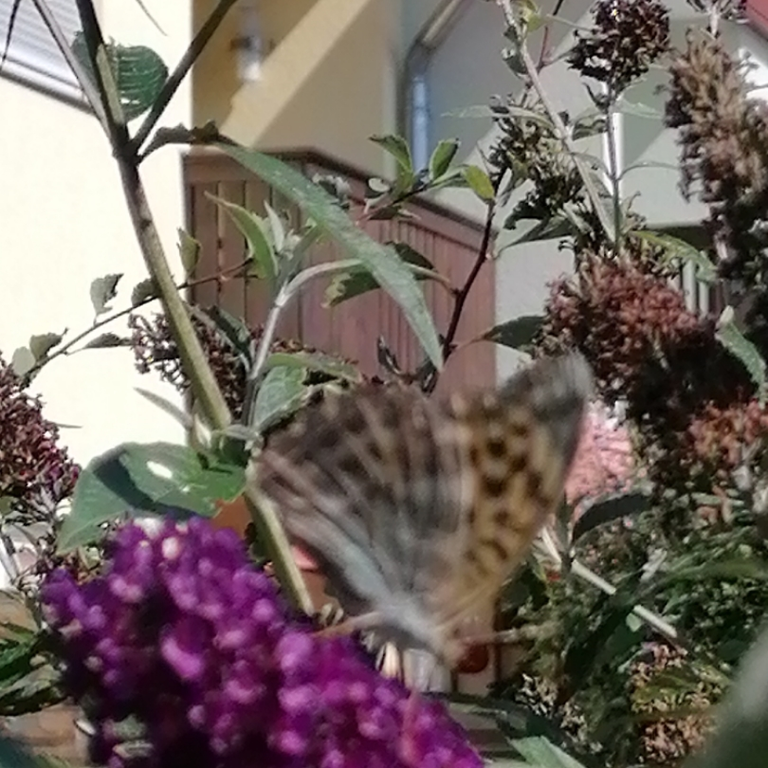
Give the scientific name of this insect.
Argynnis paphia
